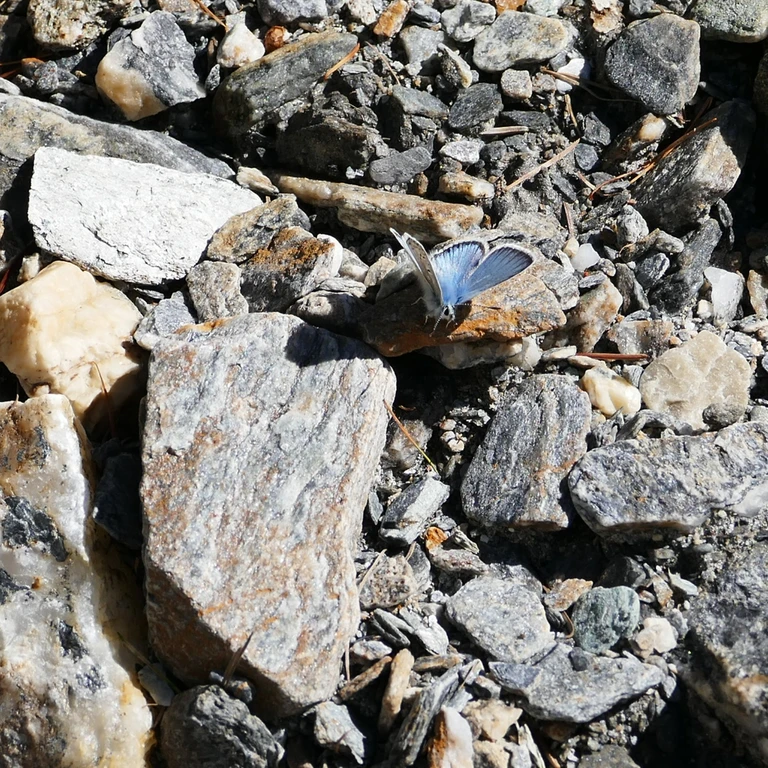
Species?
Polyommatus eros
